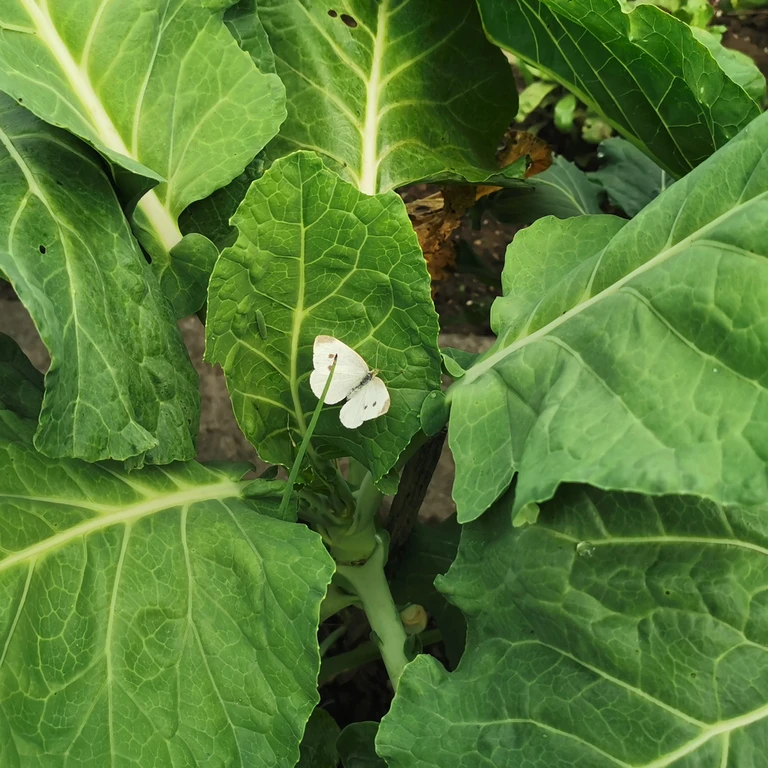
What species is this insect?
Pieris rapae
